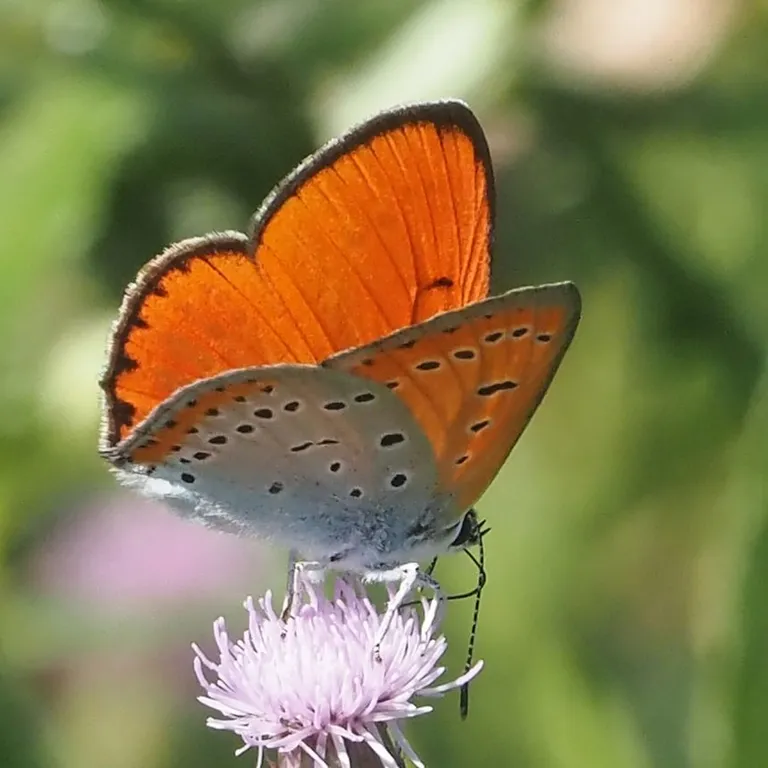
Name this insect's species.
Lycaena dispar
